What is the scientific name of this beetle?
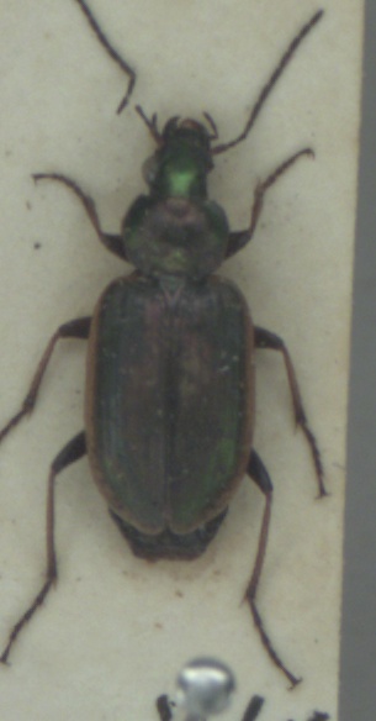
Agonum marginatum
